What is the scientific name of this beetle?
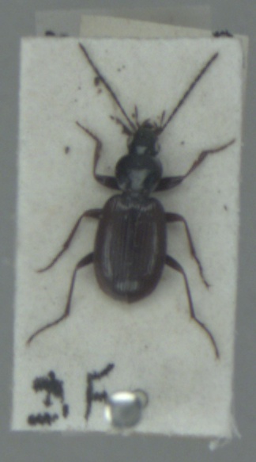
Agonum fuliginosum
